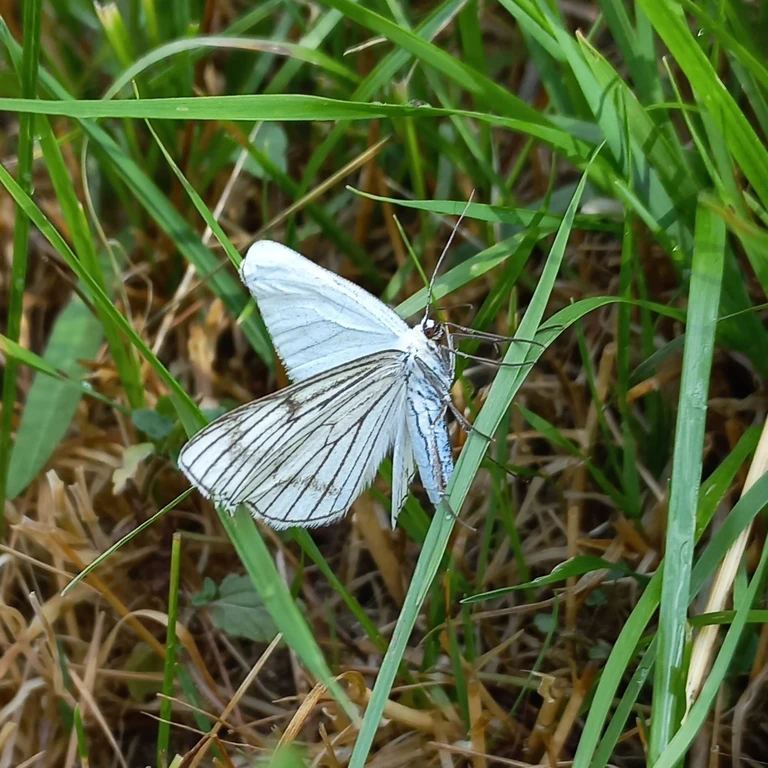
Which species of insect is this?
Siona lineata
